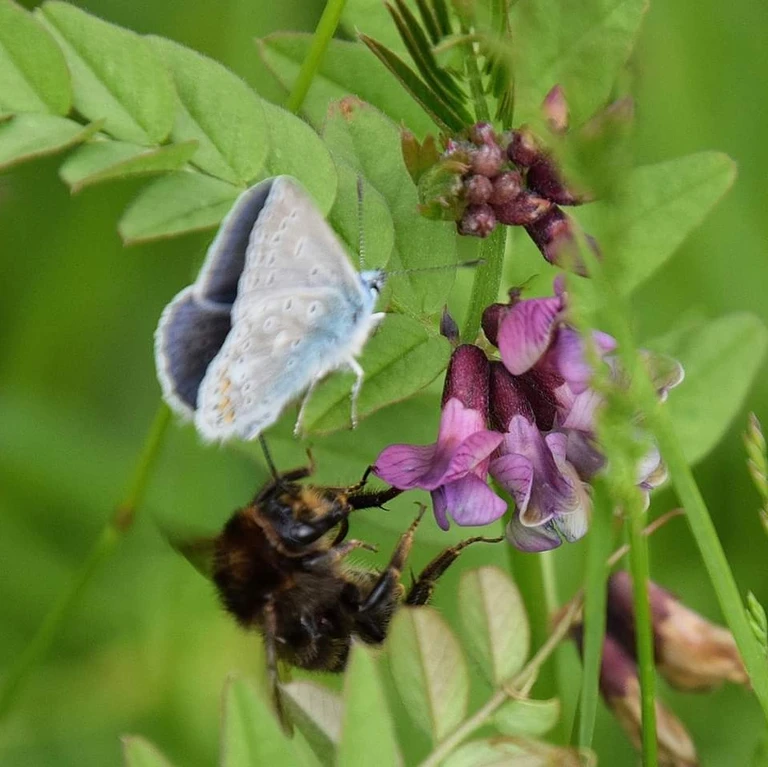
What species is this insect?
Polyommatus icarus
